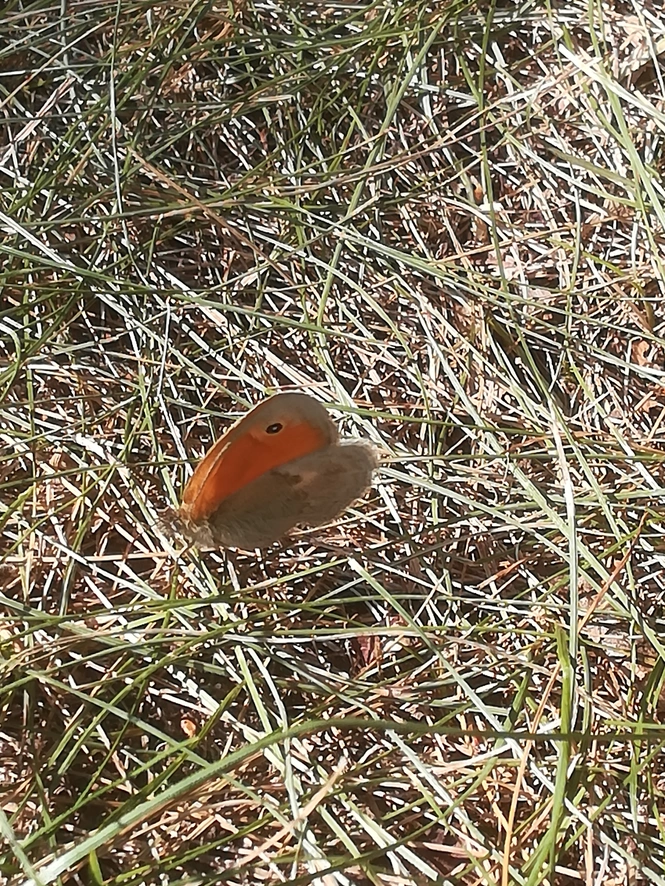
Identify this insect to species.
Coenonympha pamphilus
